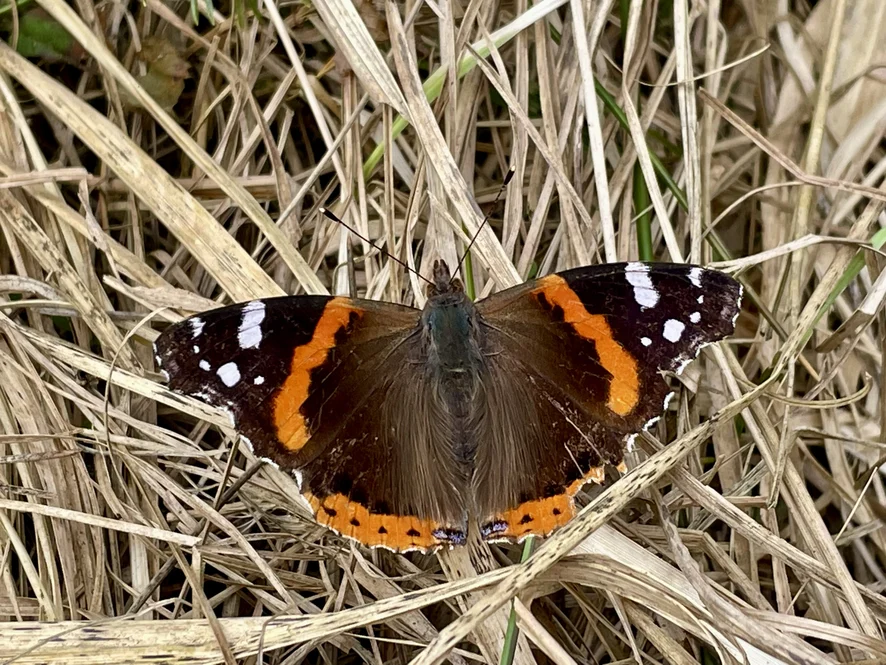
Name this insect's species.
Vanessa atalanta
